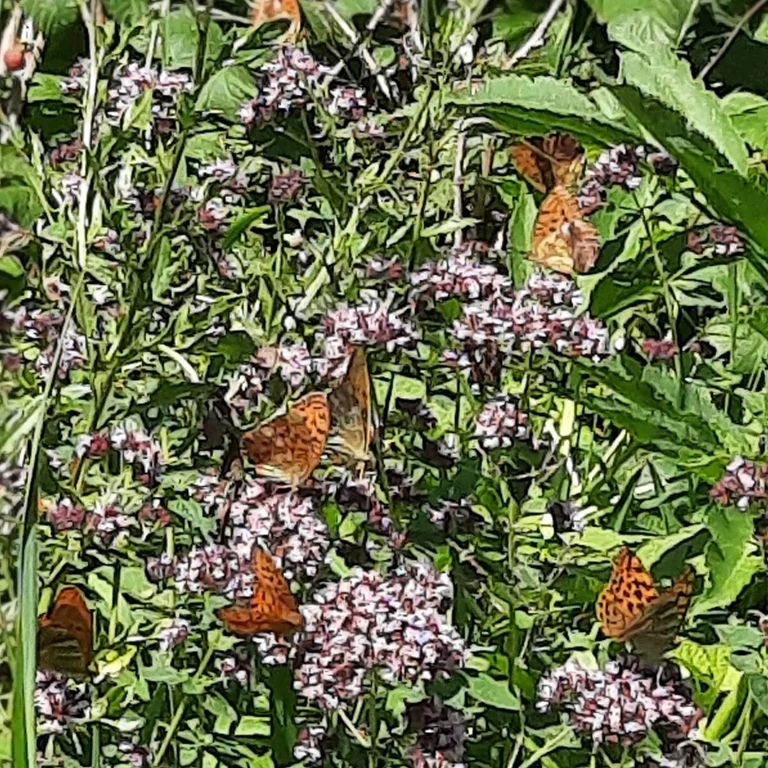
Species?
Argynnis paphia
